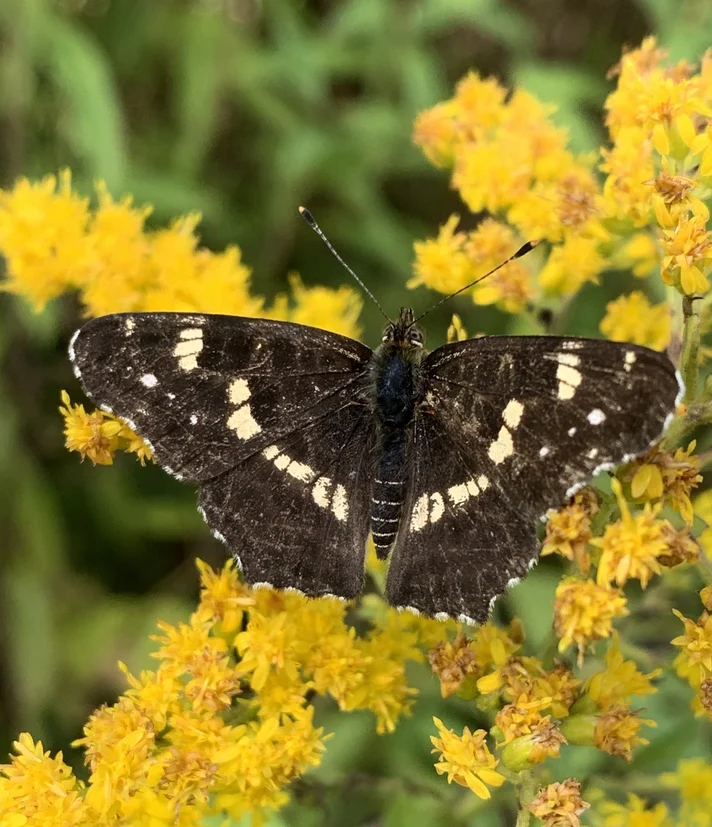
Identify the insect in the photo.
Araschnia levana
